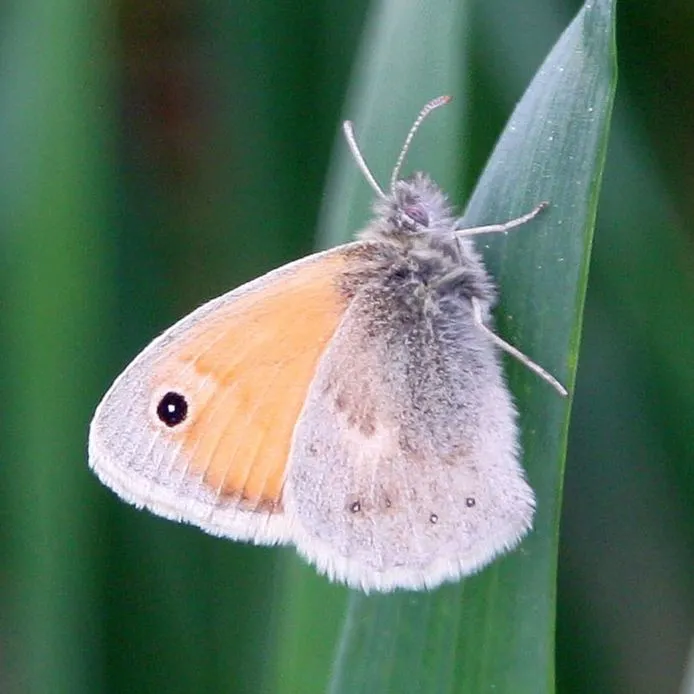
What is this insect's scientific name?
Coenonympha pamphilus
